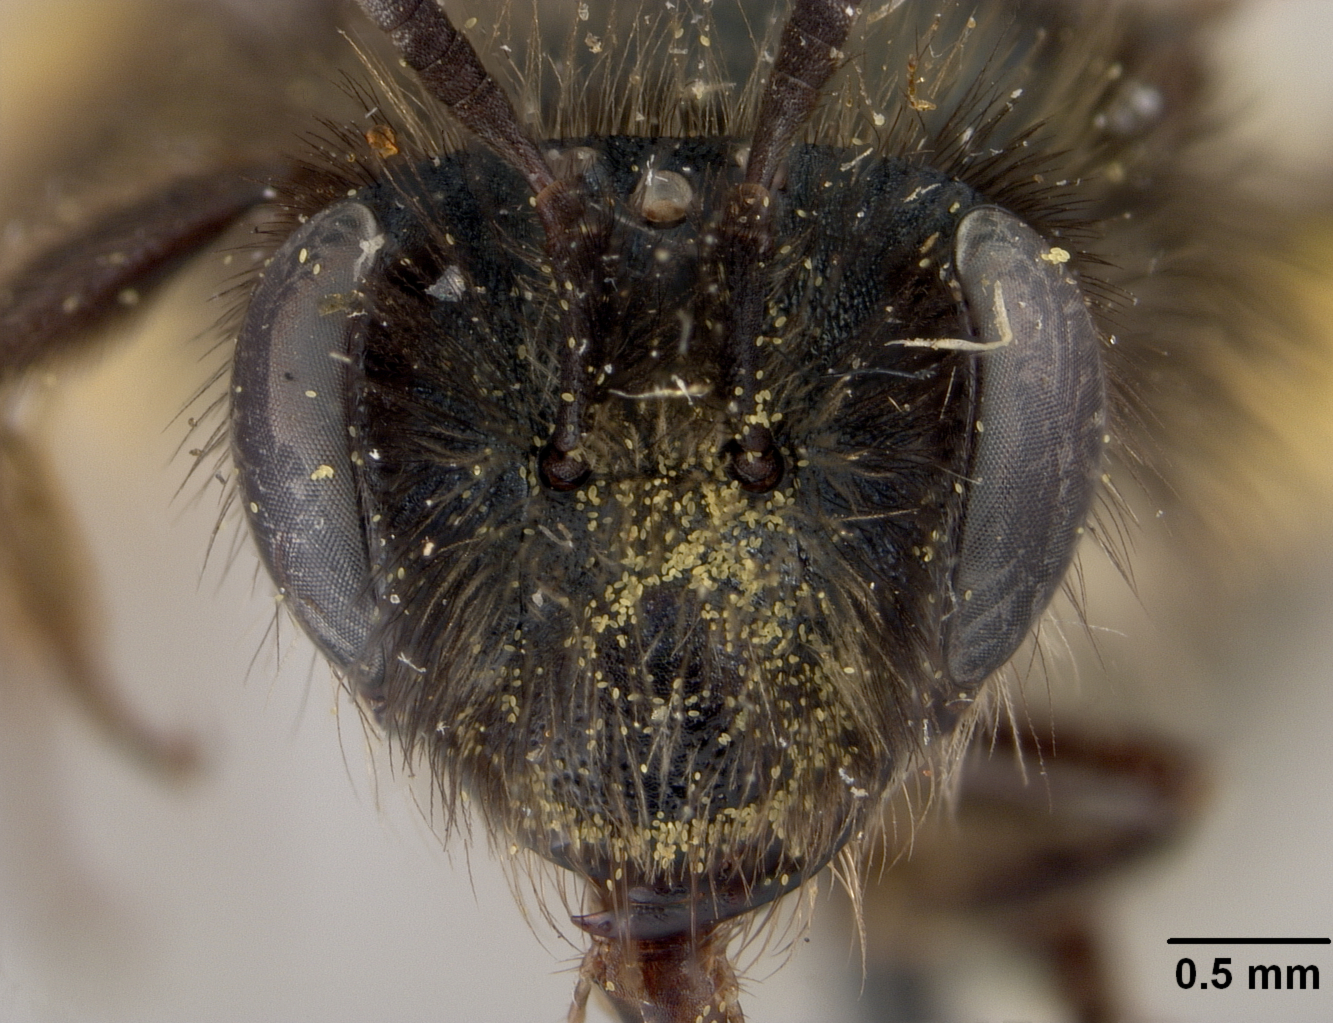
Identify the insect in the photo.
Andrena subdepressa
